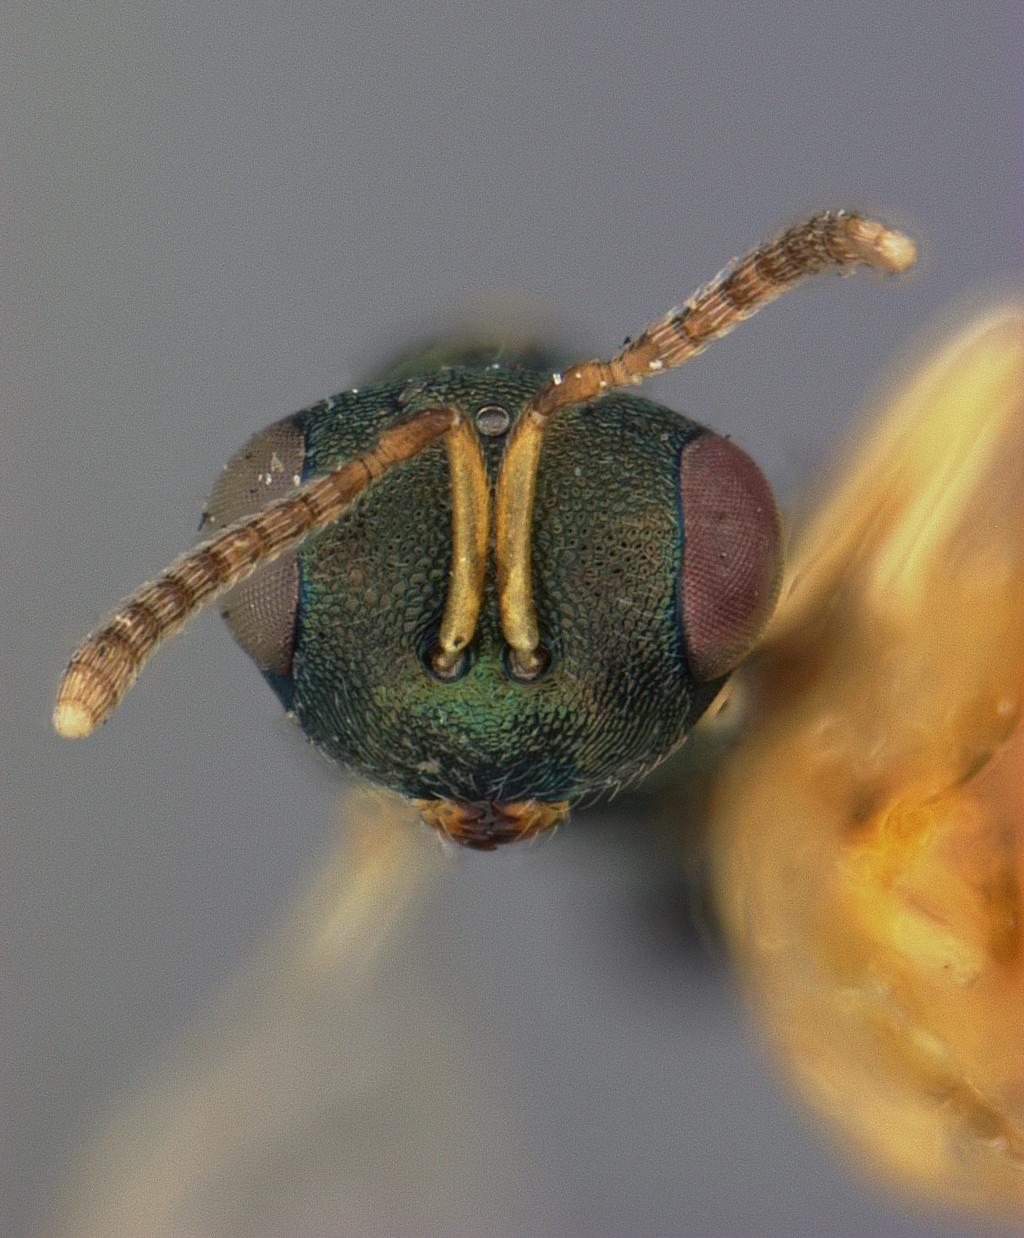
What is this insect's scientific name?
Polyscelis websteri
